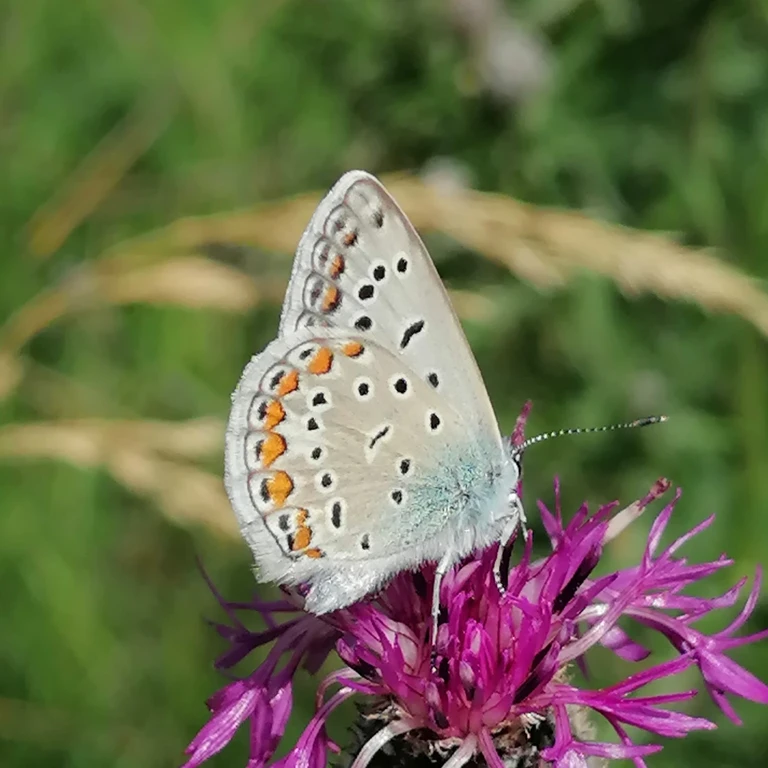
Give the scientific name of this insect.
Polyommatus icarus
